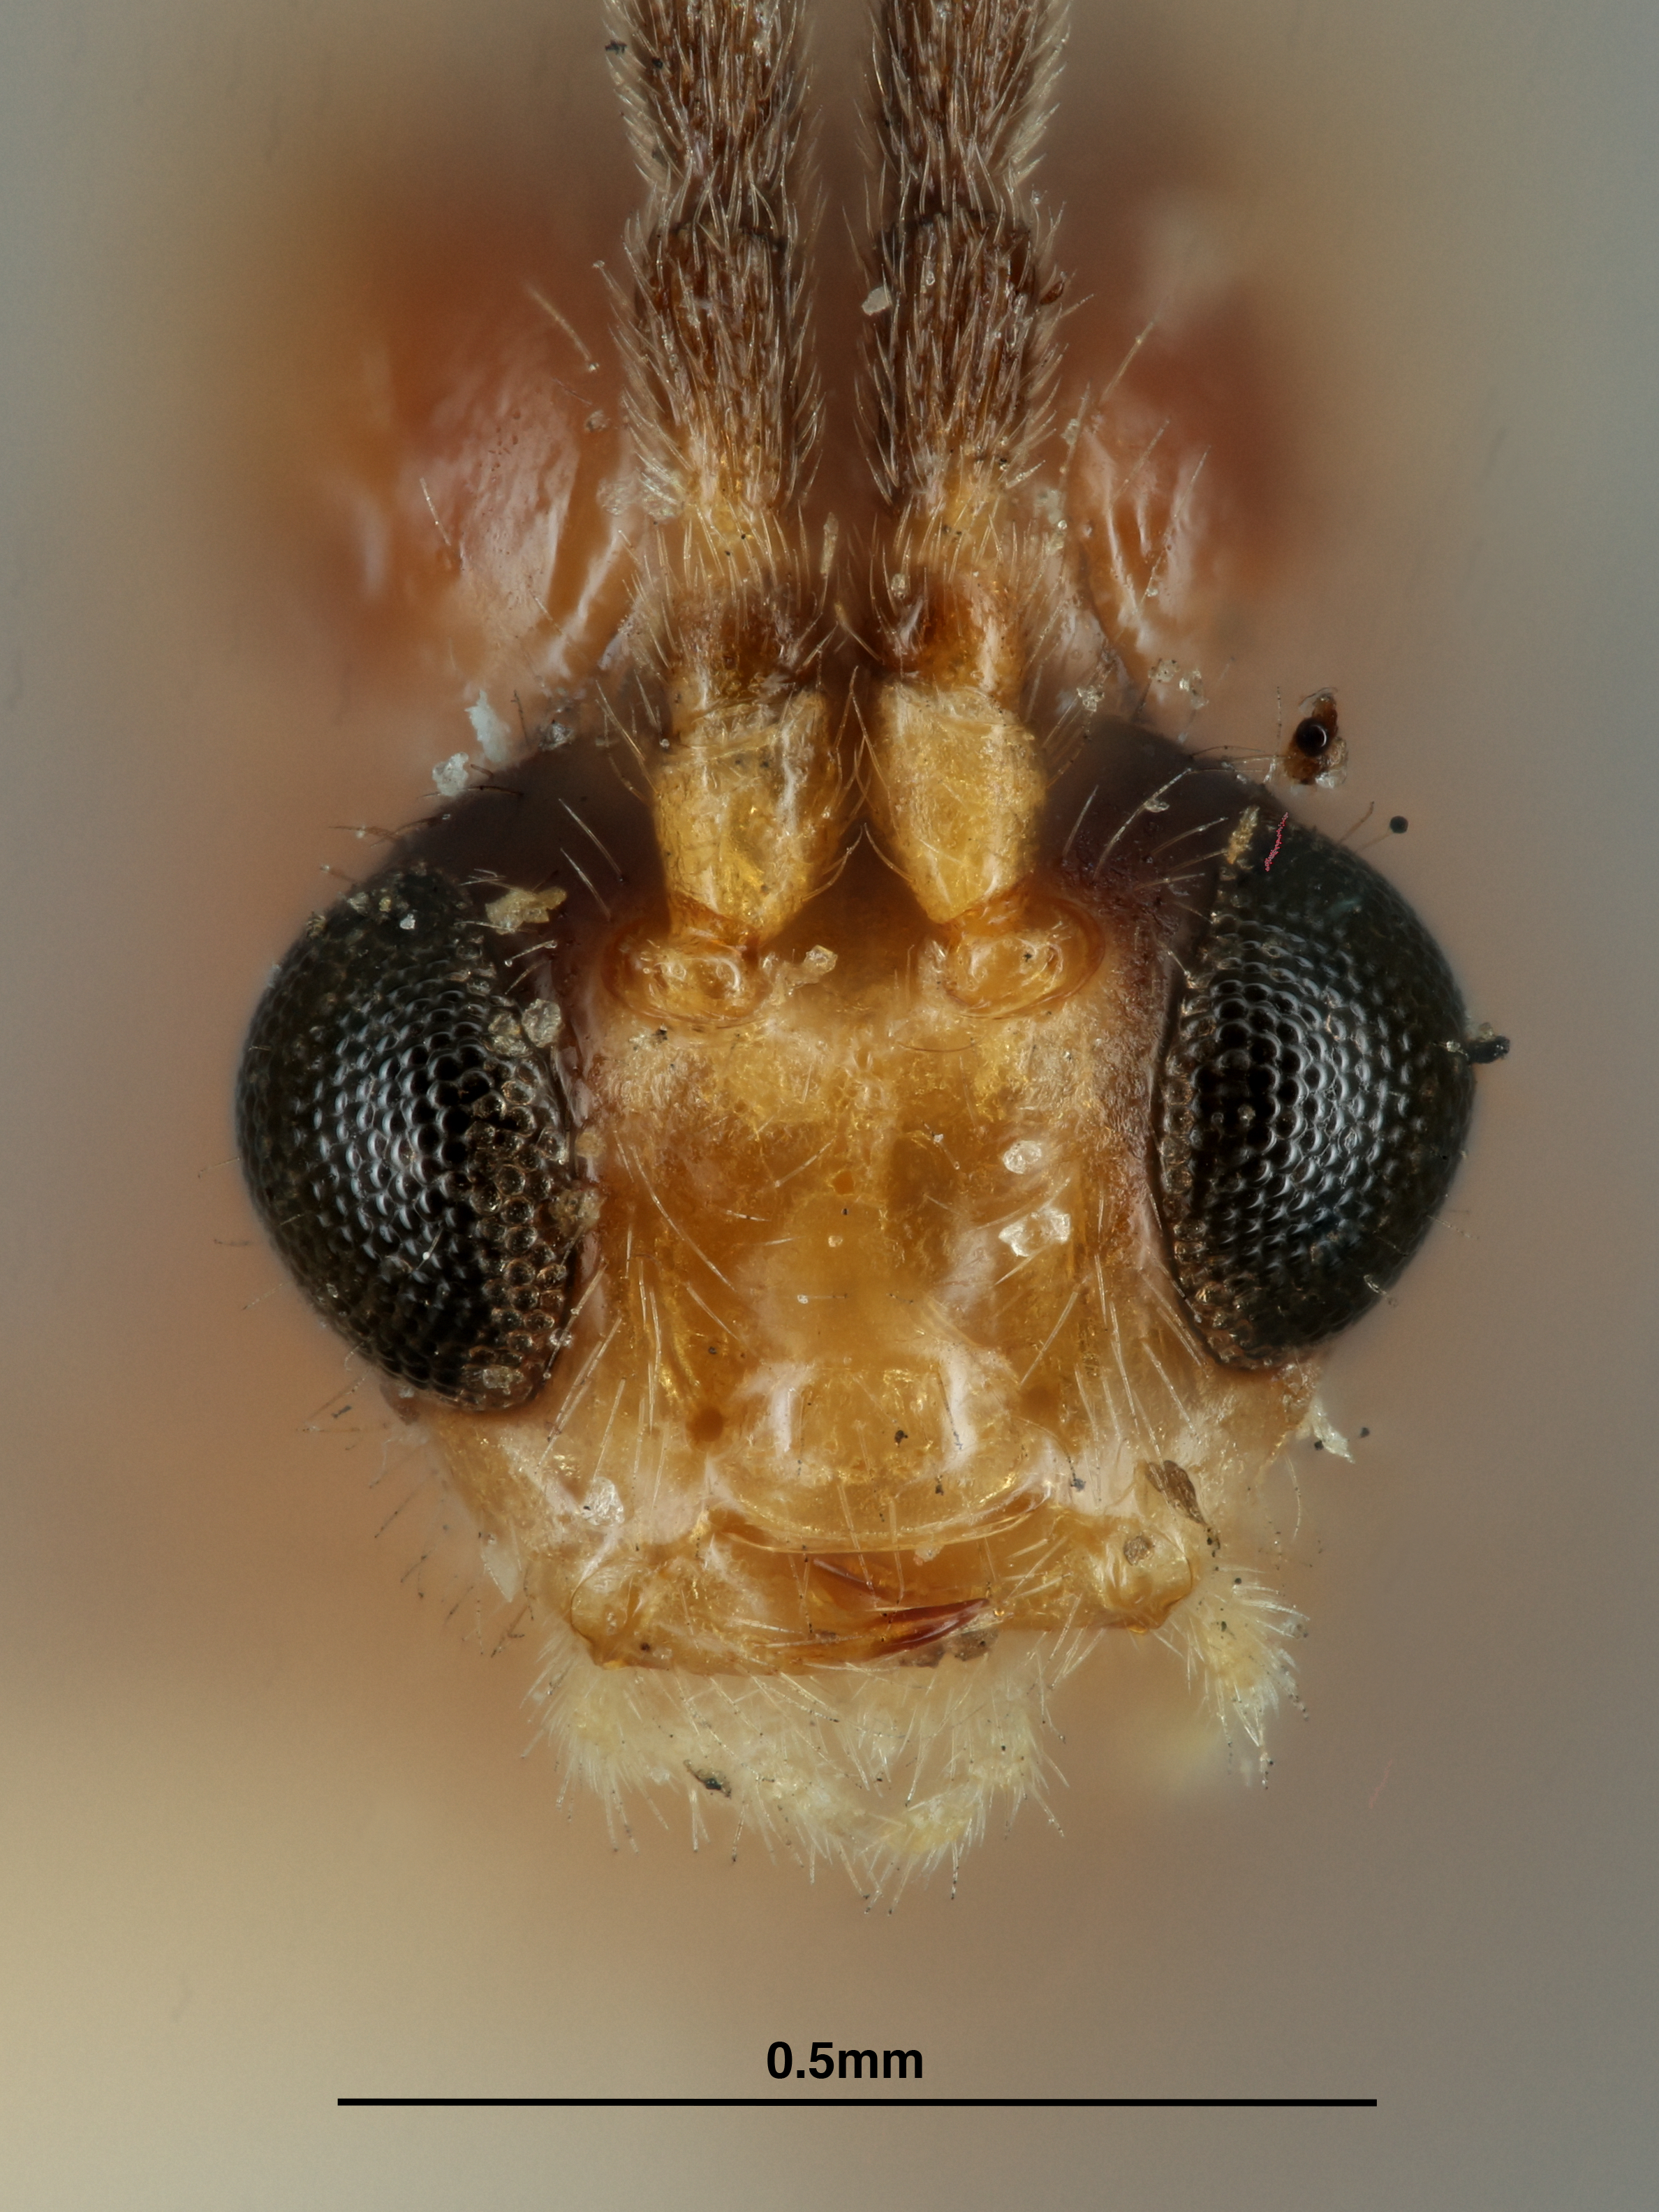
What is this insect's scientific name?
Aphidius nigriceps
